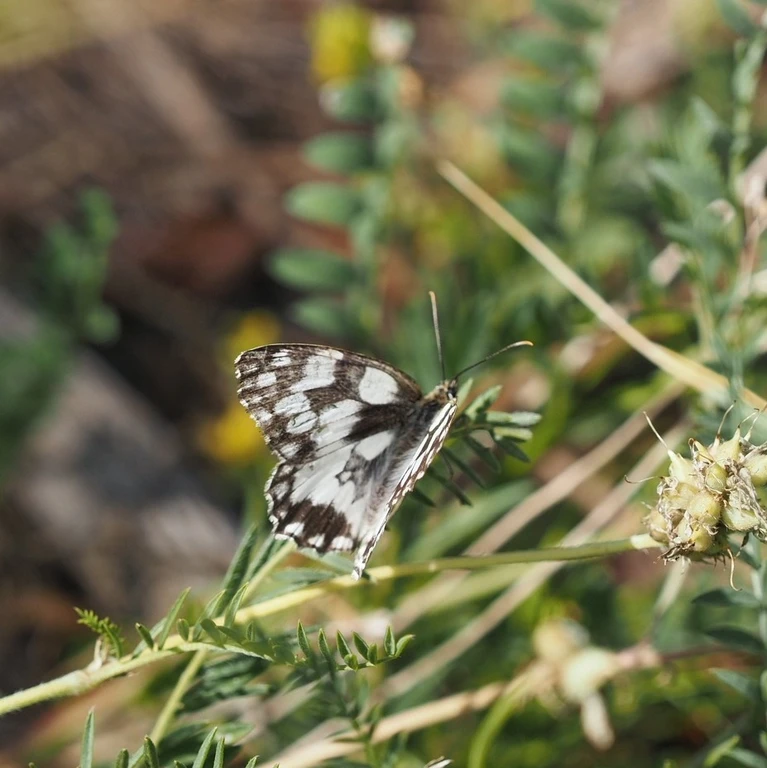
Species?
Melanargia galathea
